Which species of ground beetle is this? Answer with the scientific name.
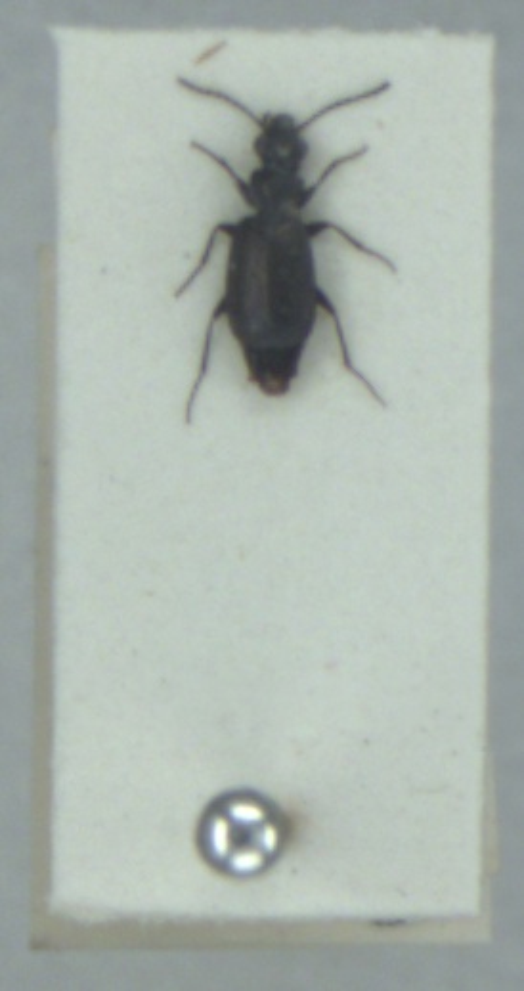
Syntomus foveatus
